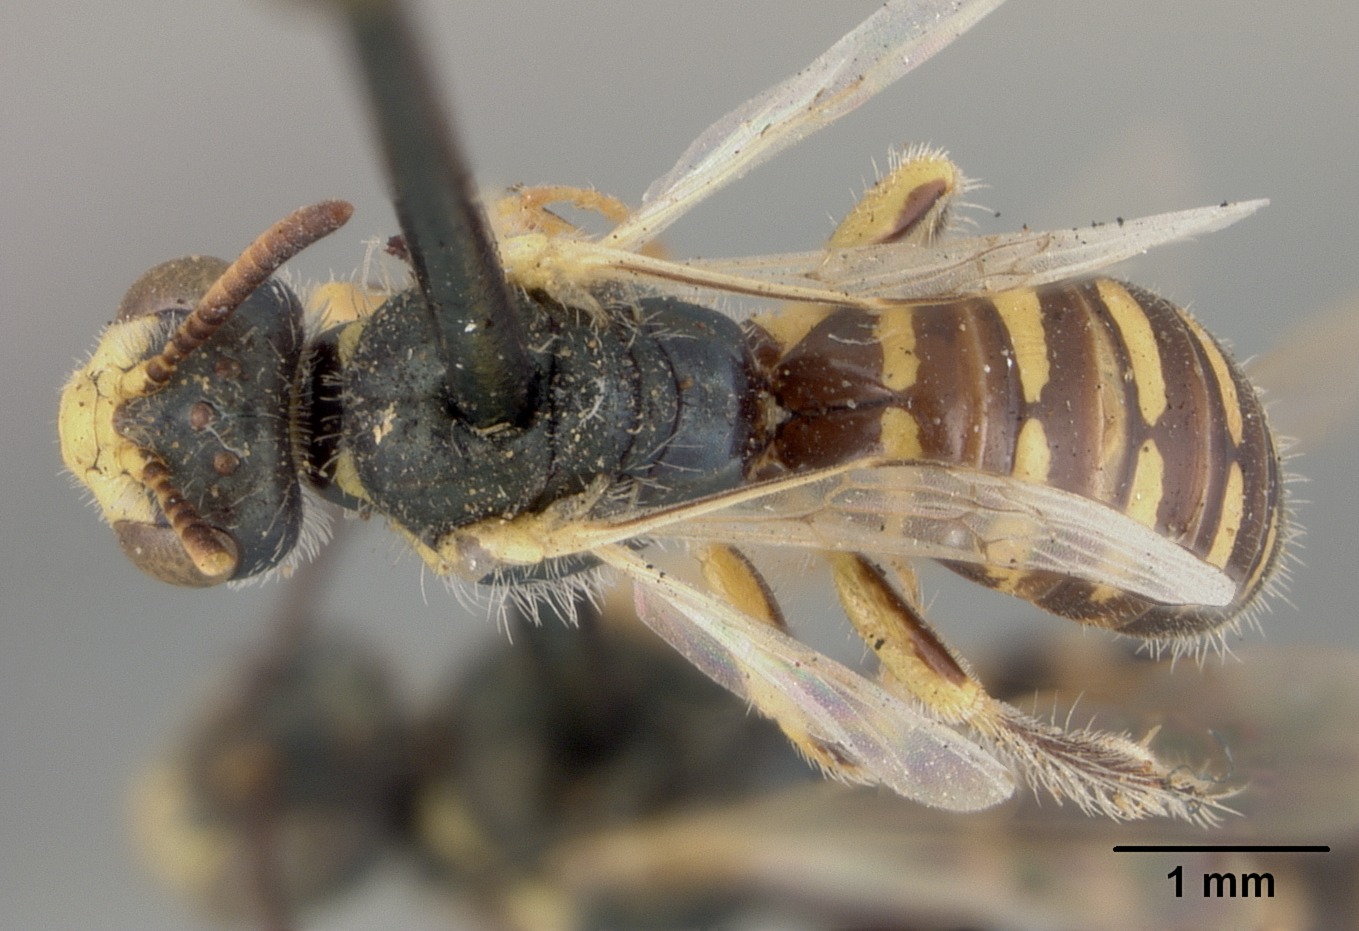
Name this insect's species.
Perdita cockerelli
